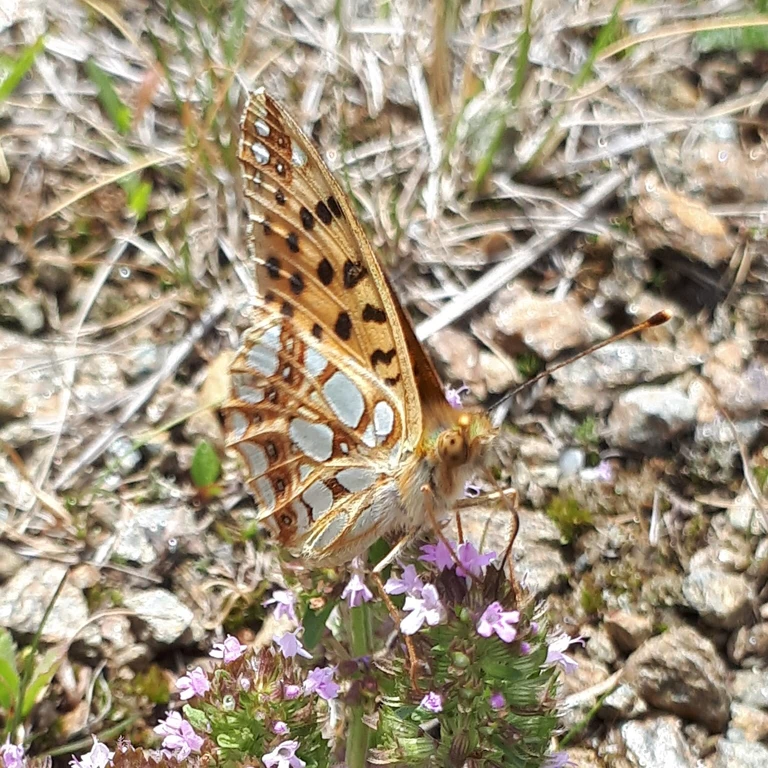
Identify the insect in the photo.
Issoria lathonia
